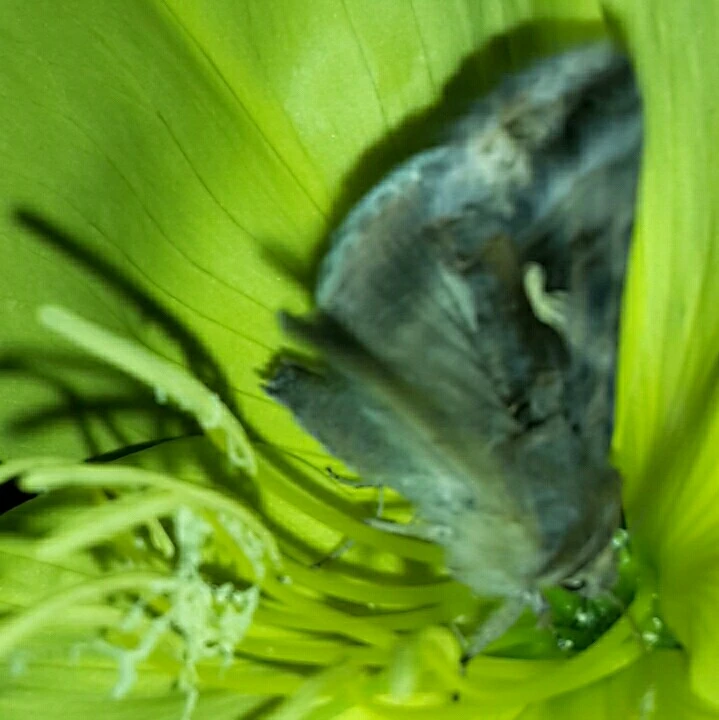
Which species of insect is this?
Autographa gamma
